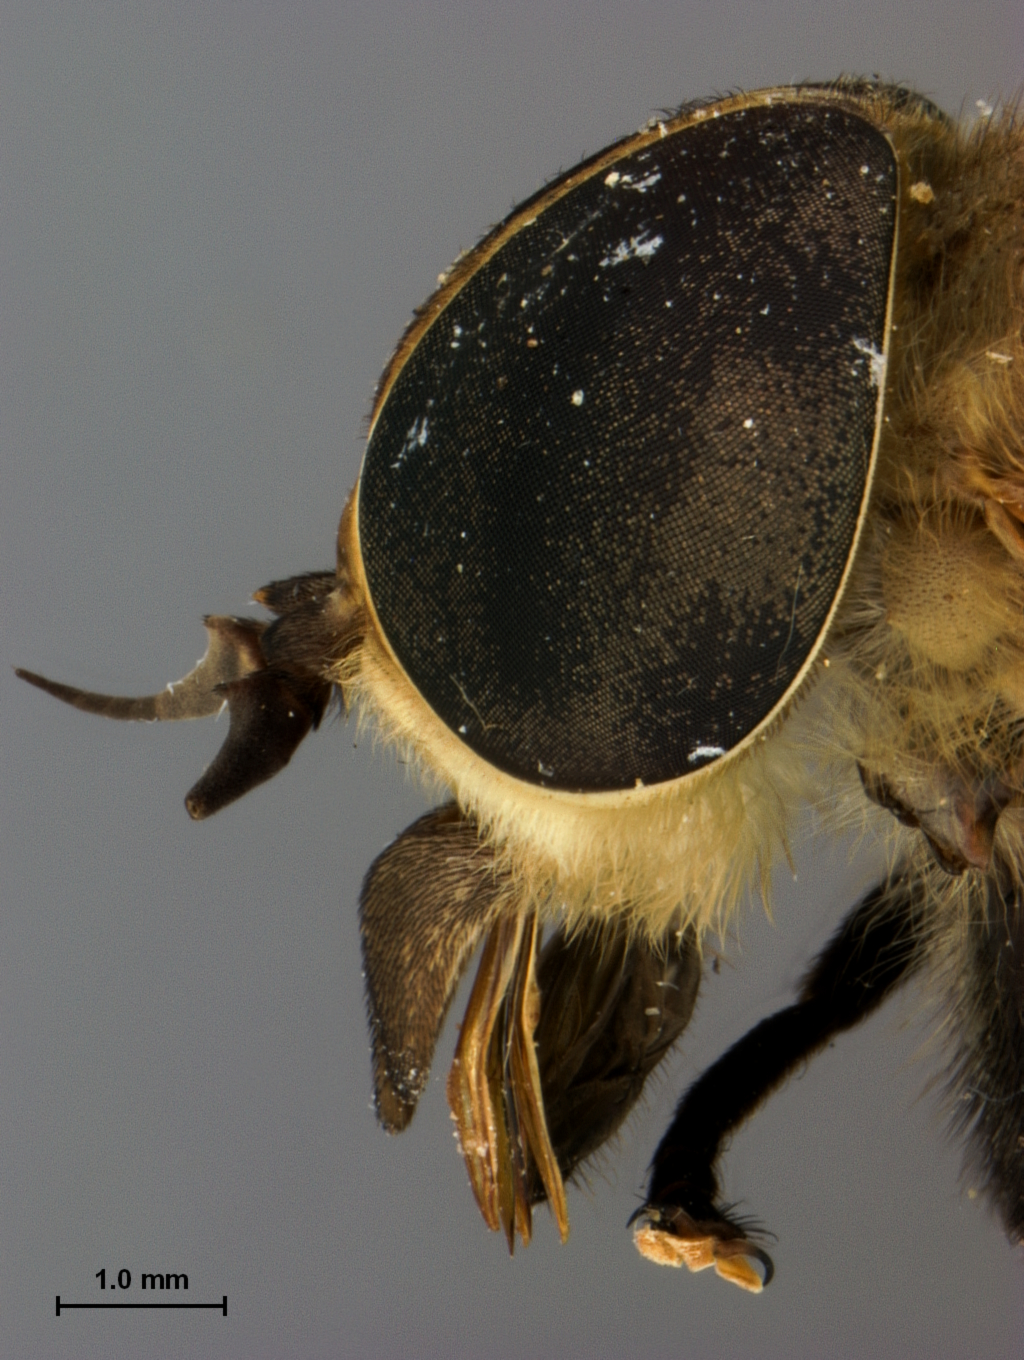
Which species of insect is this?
Tabanus annamensis
